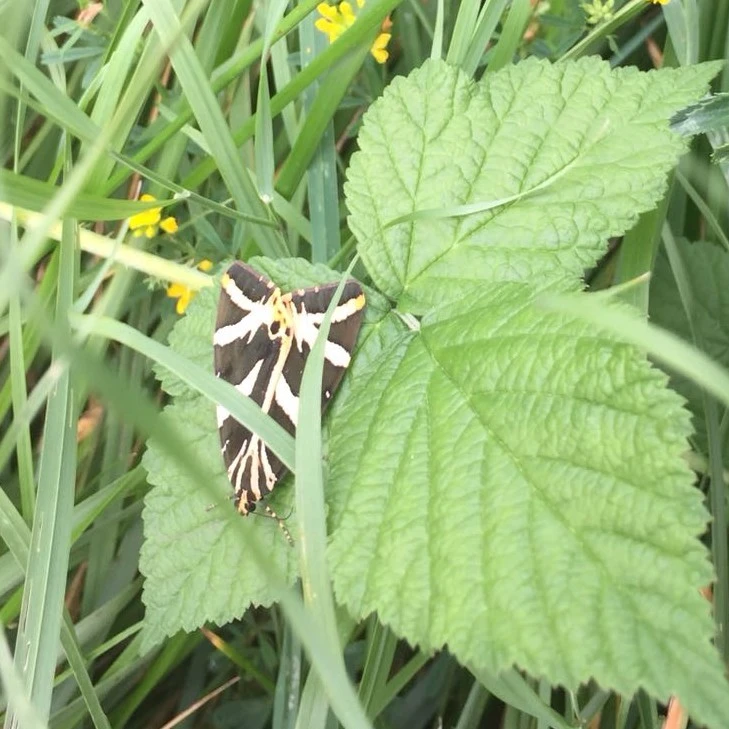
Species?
Euplagia quadripunctaria
